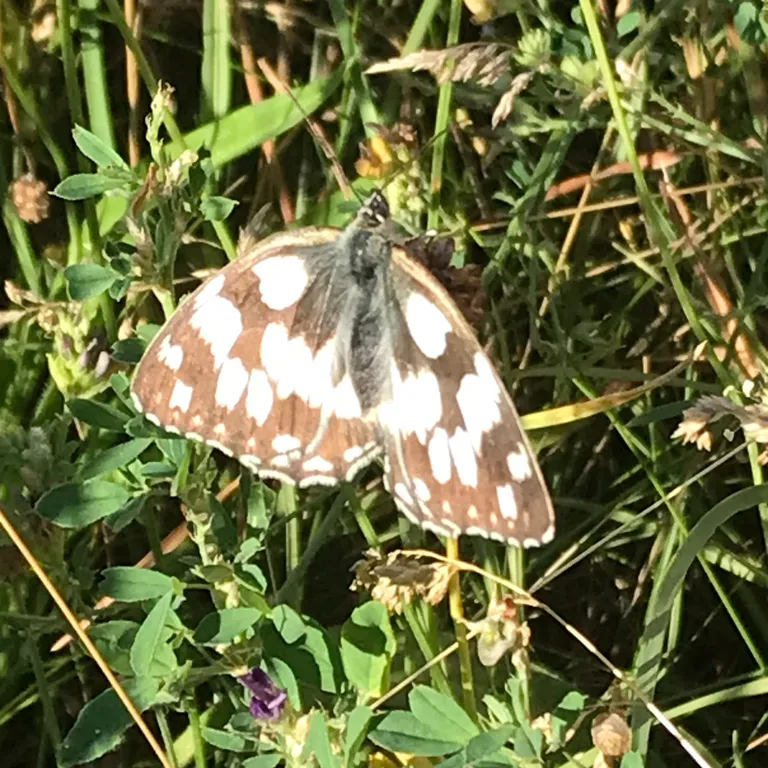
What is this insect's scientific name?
Melanargia galathea
